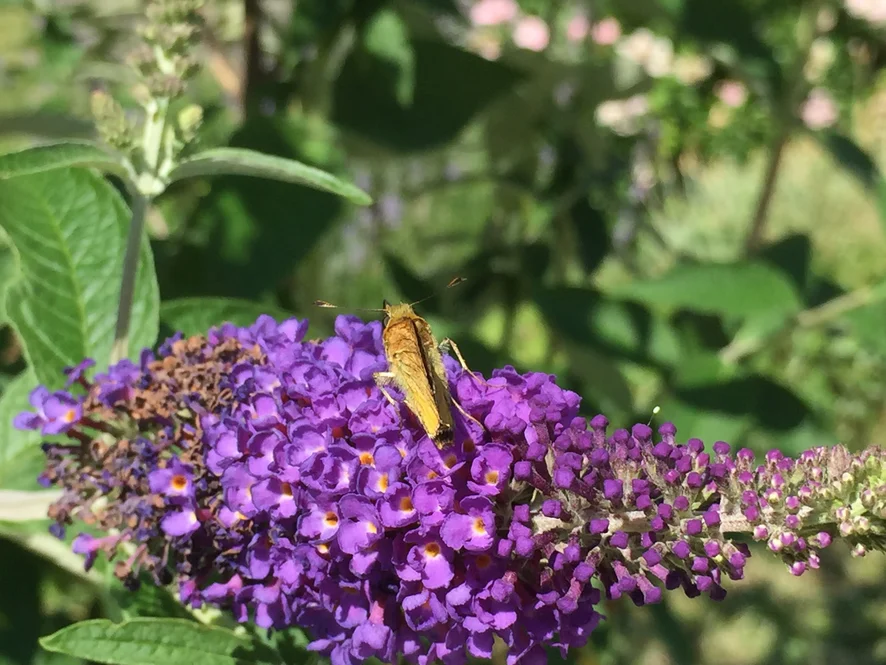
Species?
Ochlodes sylvanus (also Ochlodes venata)
